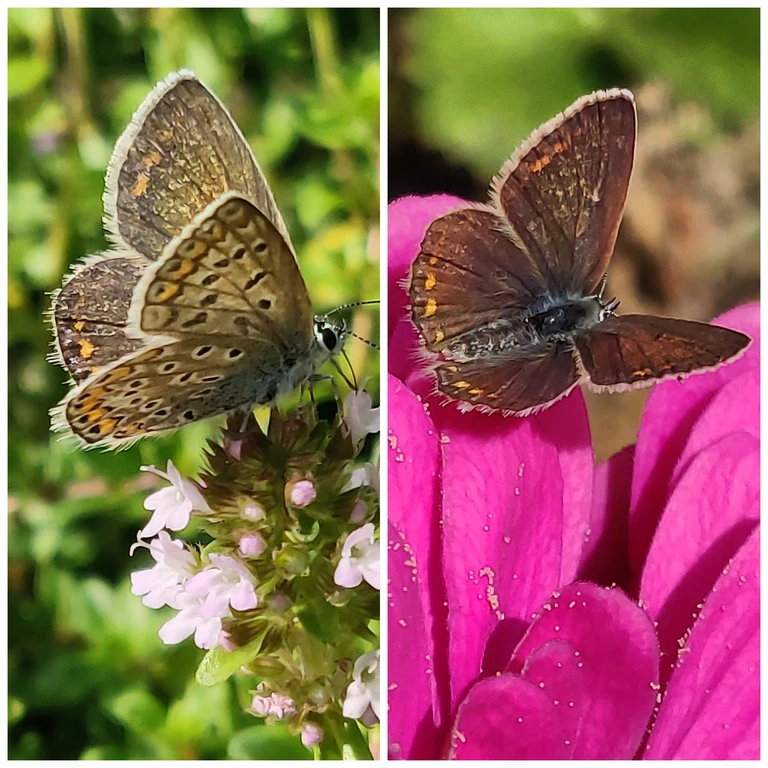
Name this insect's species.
Polyommatus icarus
